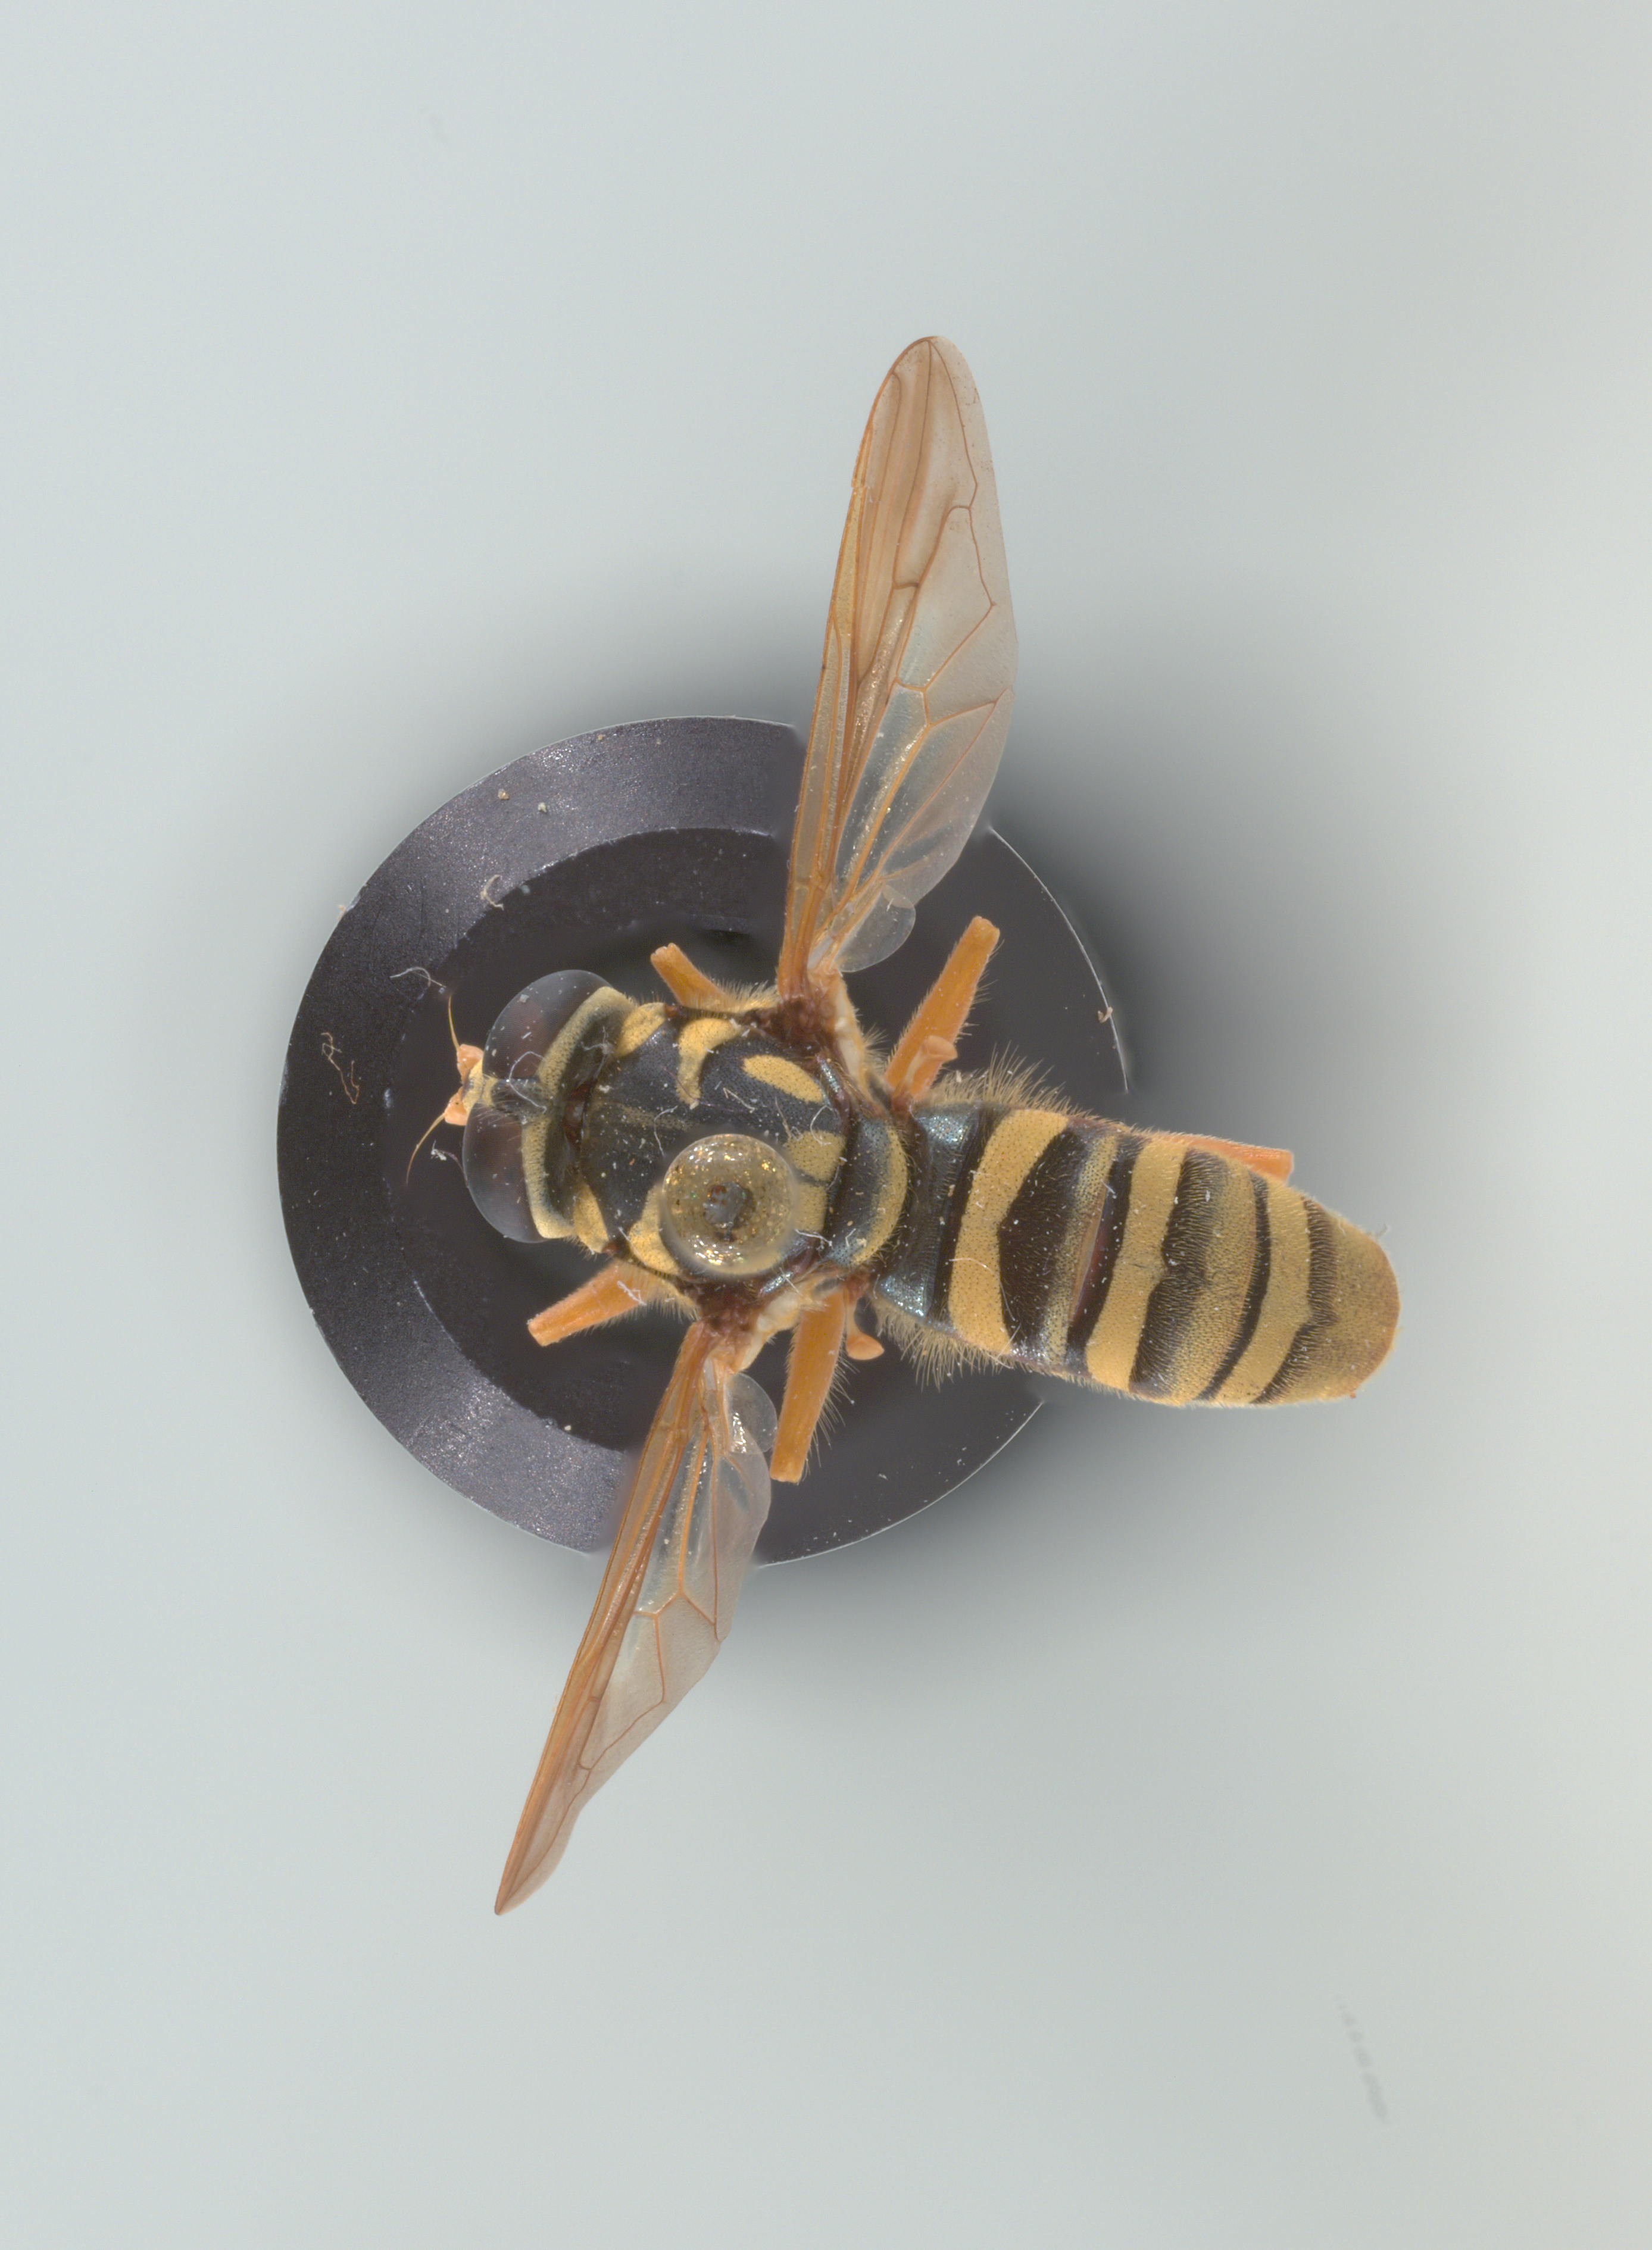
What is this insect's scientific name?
Temnostoma daochus (also Temnostoma pictulum)
